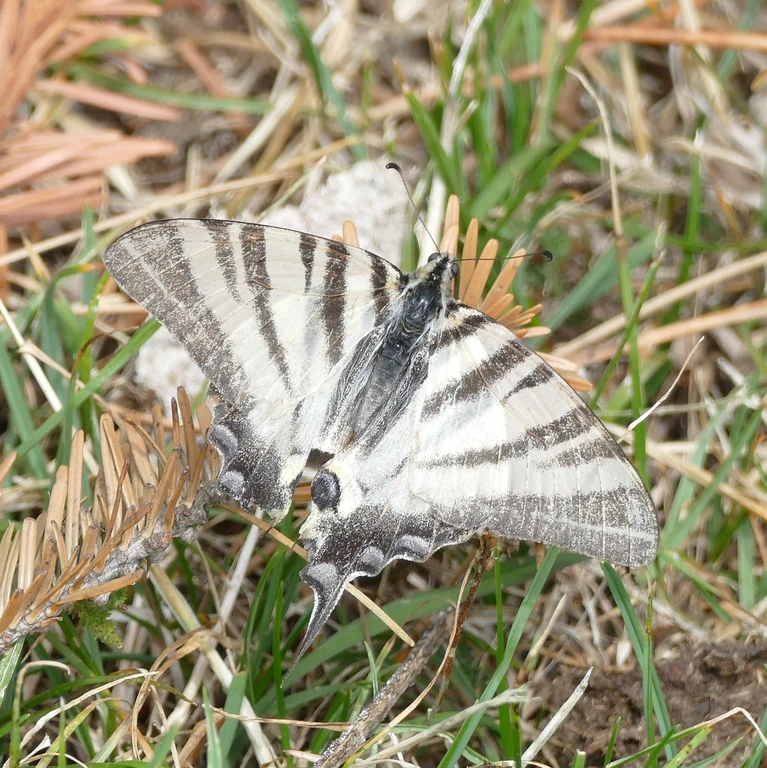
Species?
Iphiclides podalirius
